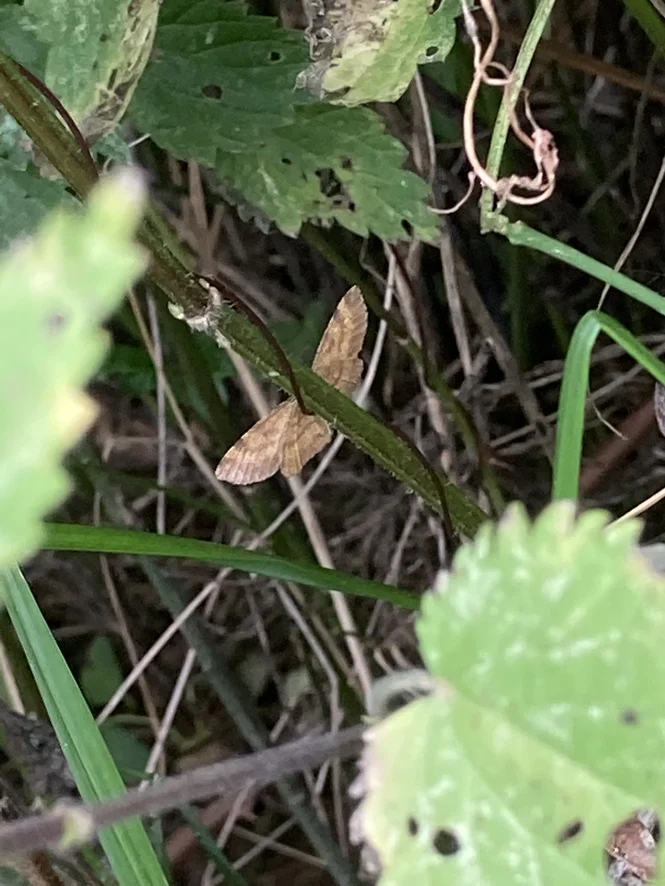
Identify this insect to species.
Ematurga atomaria
